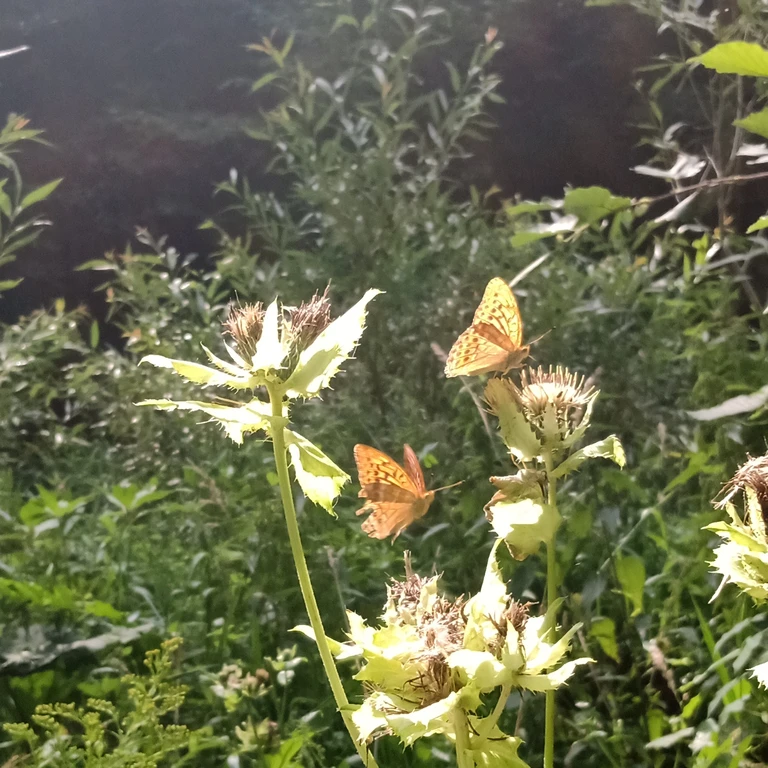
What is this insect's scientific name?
Argynnis paphia
